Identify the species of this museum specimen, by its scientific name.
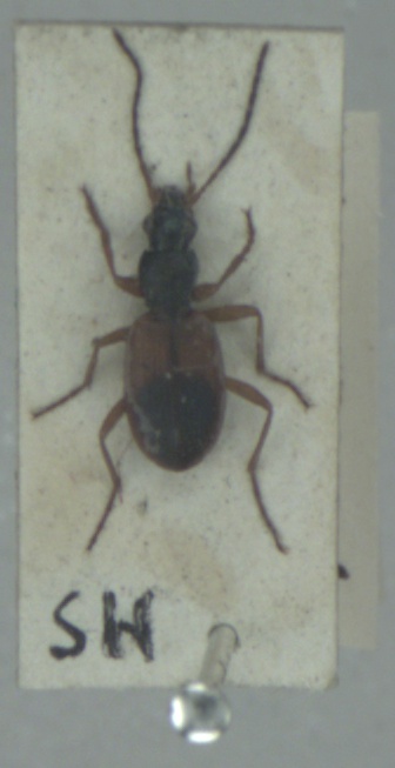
Anchomenus dorsalis
